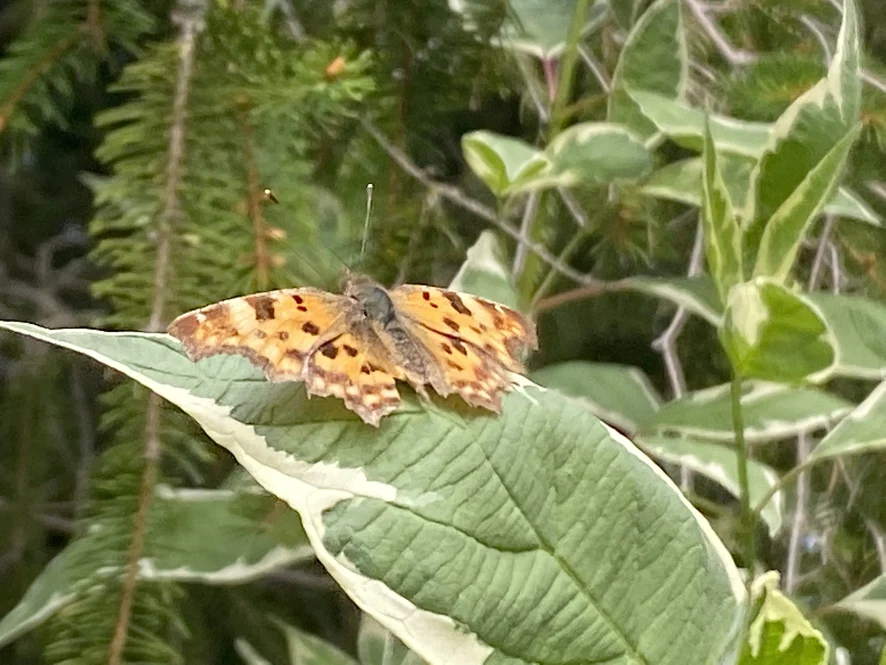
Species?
Polygonia c-album
